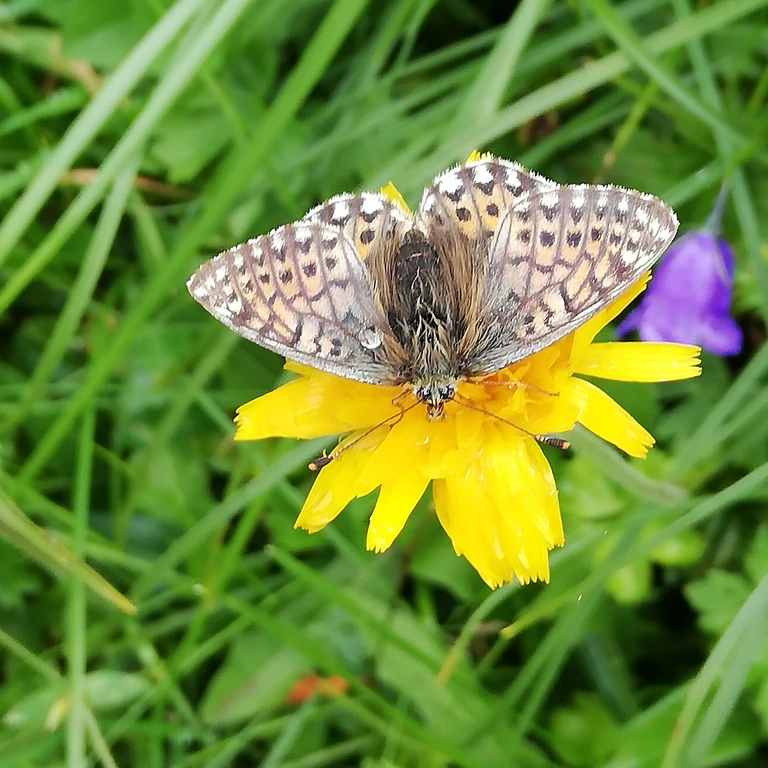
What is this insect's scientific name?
Boloria napaea
